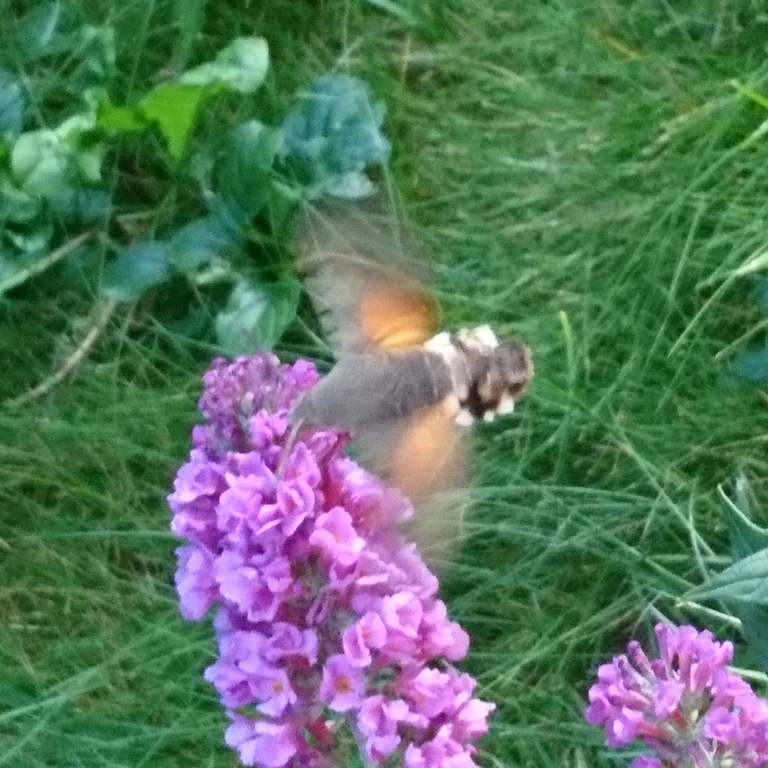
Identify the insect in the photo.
Macroglossum stellatarum
